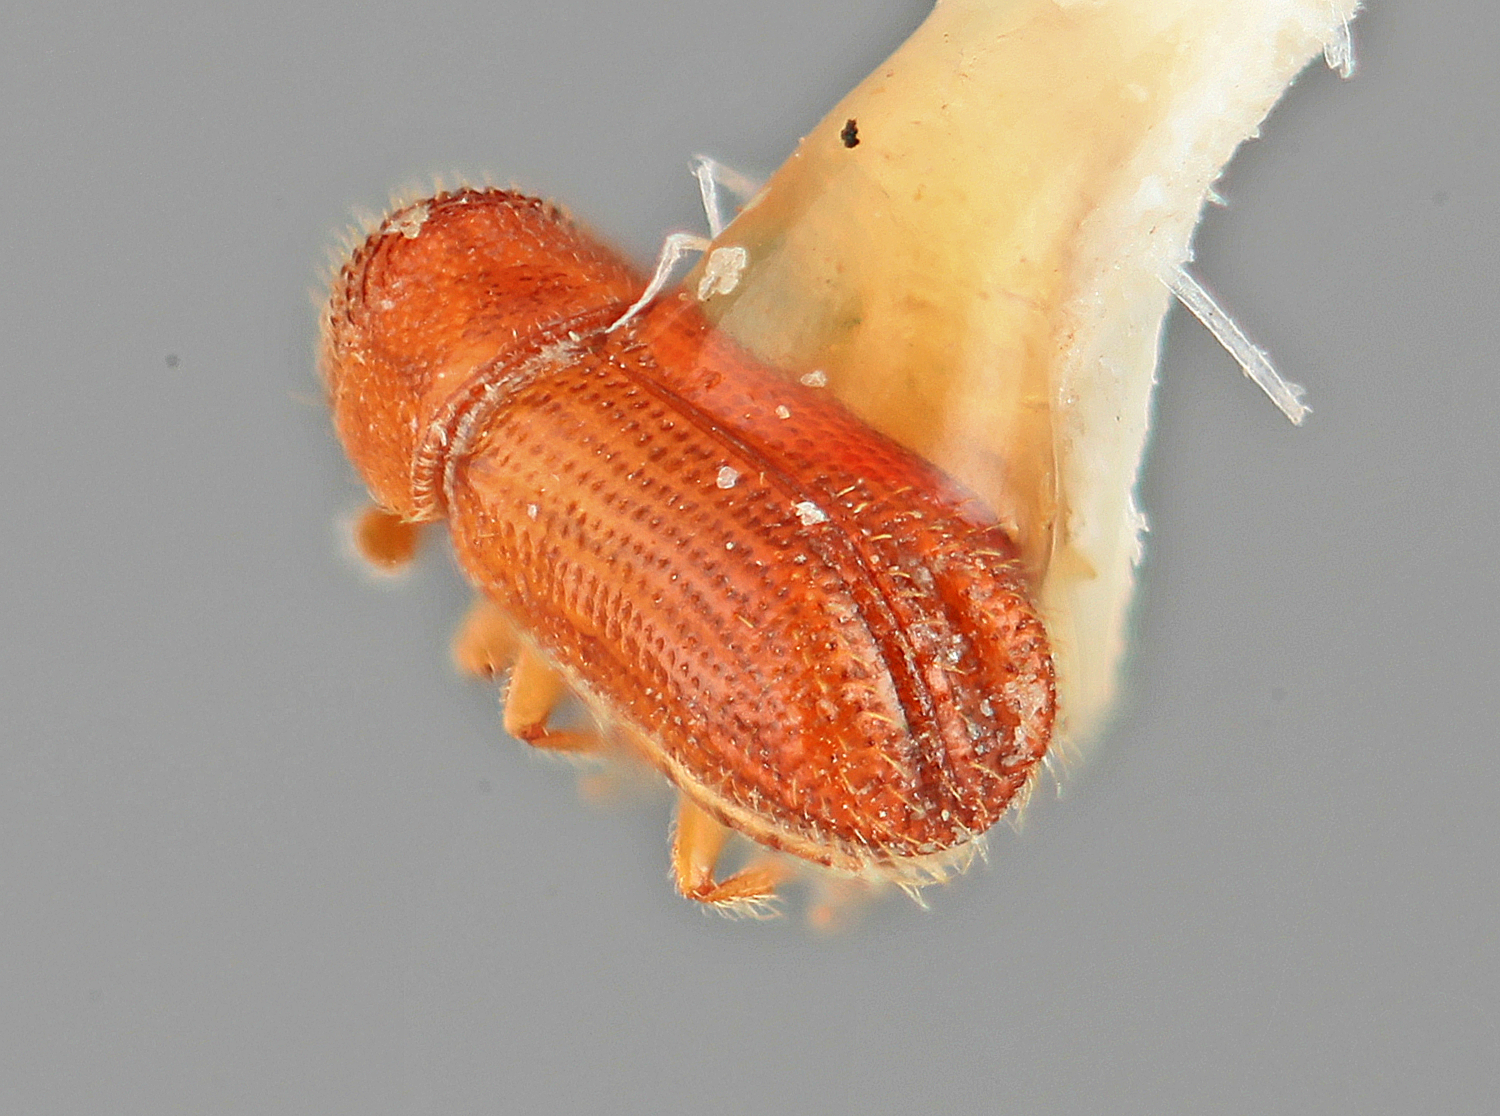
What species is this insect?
Pityophthorus occlusus
